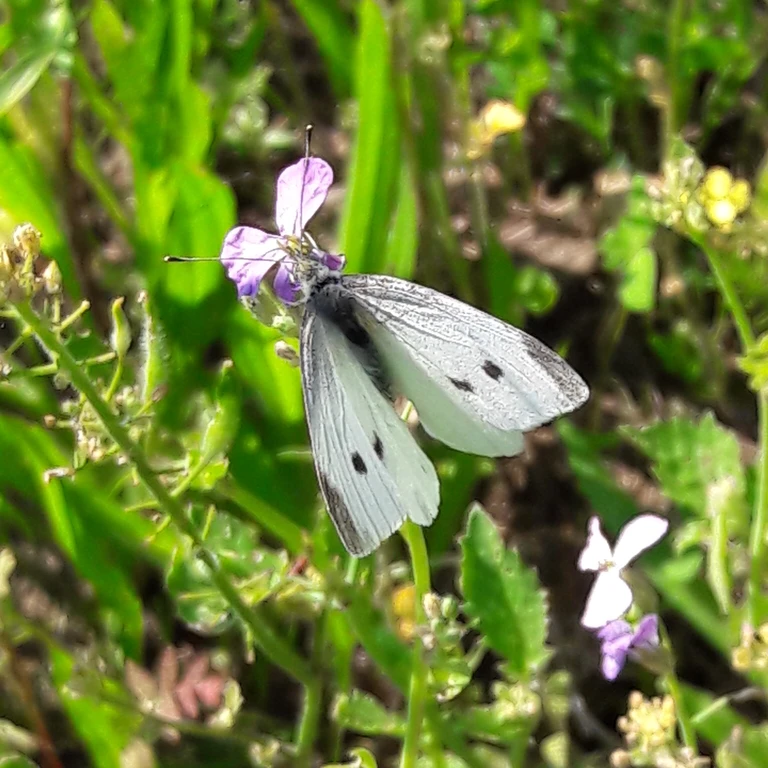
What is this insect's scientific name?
Pieris rapae
